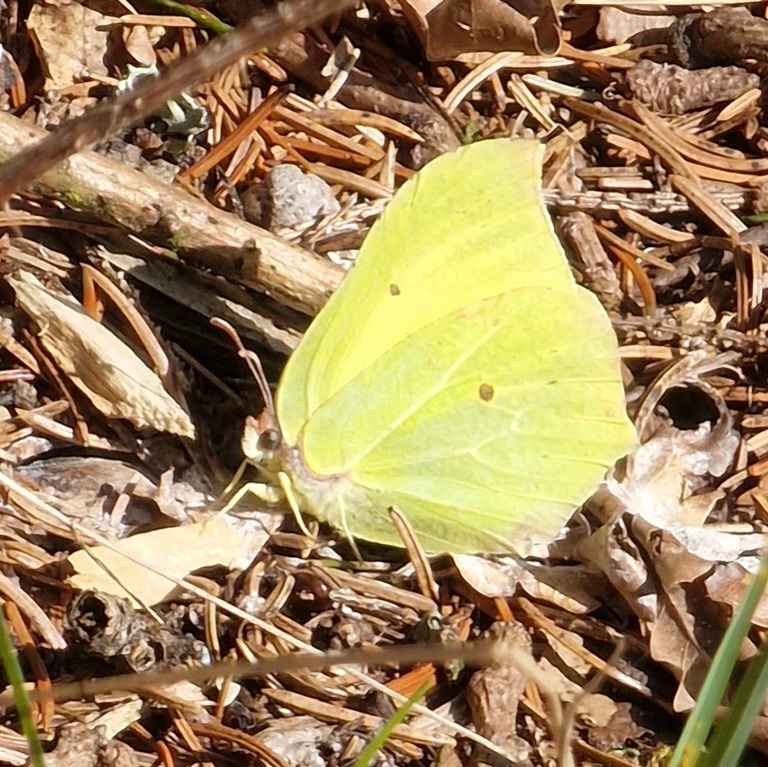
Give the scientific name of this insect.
Gonepteryx rhamni
